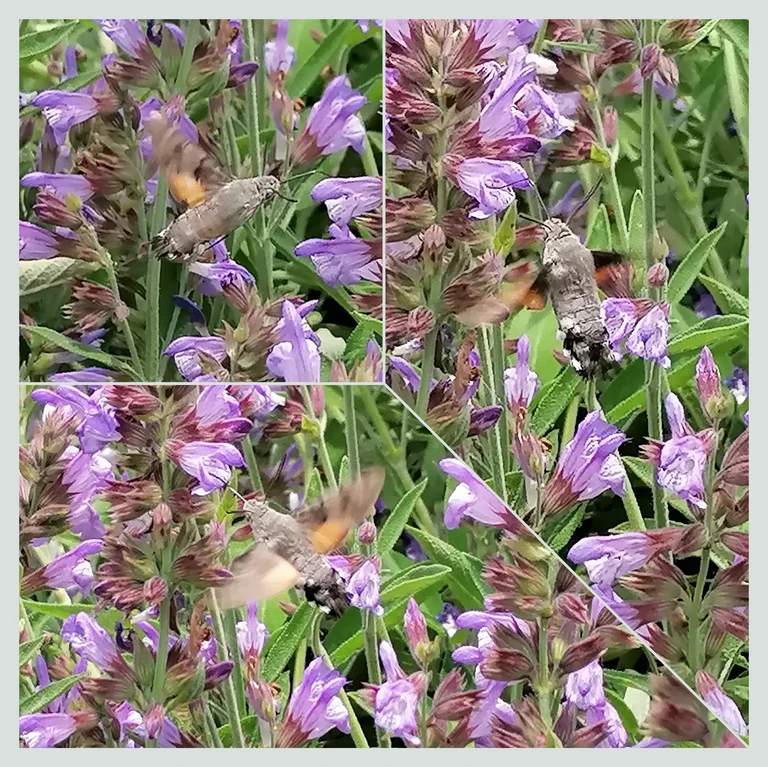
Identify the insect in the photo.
Macroglossum stellatarum
